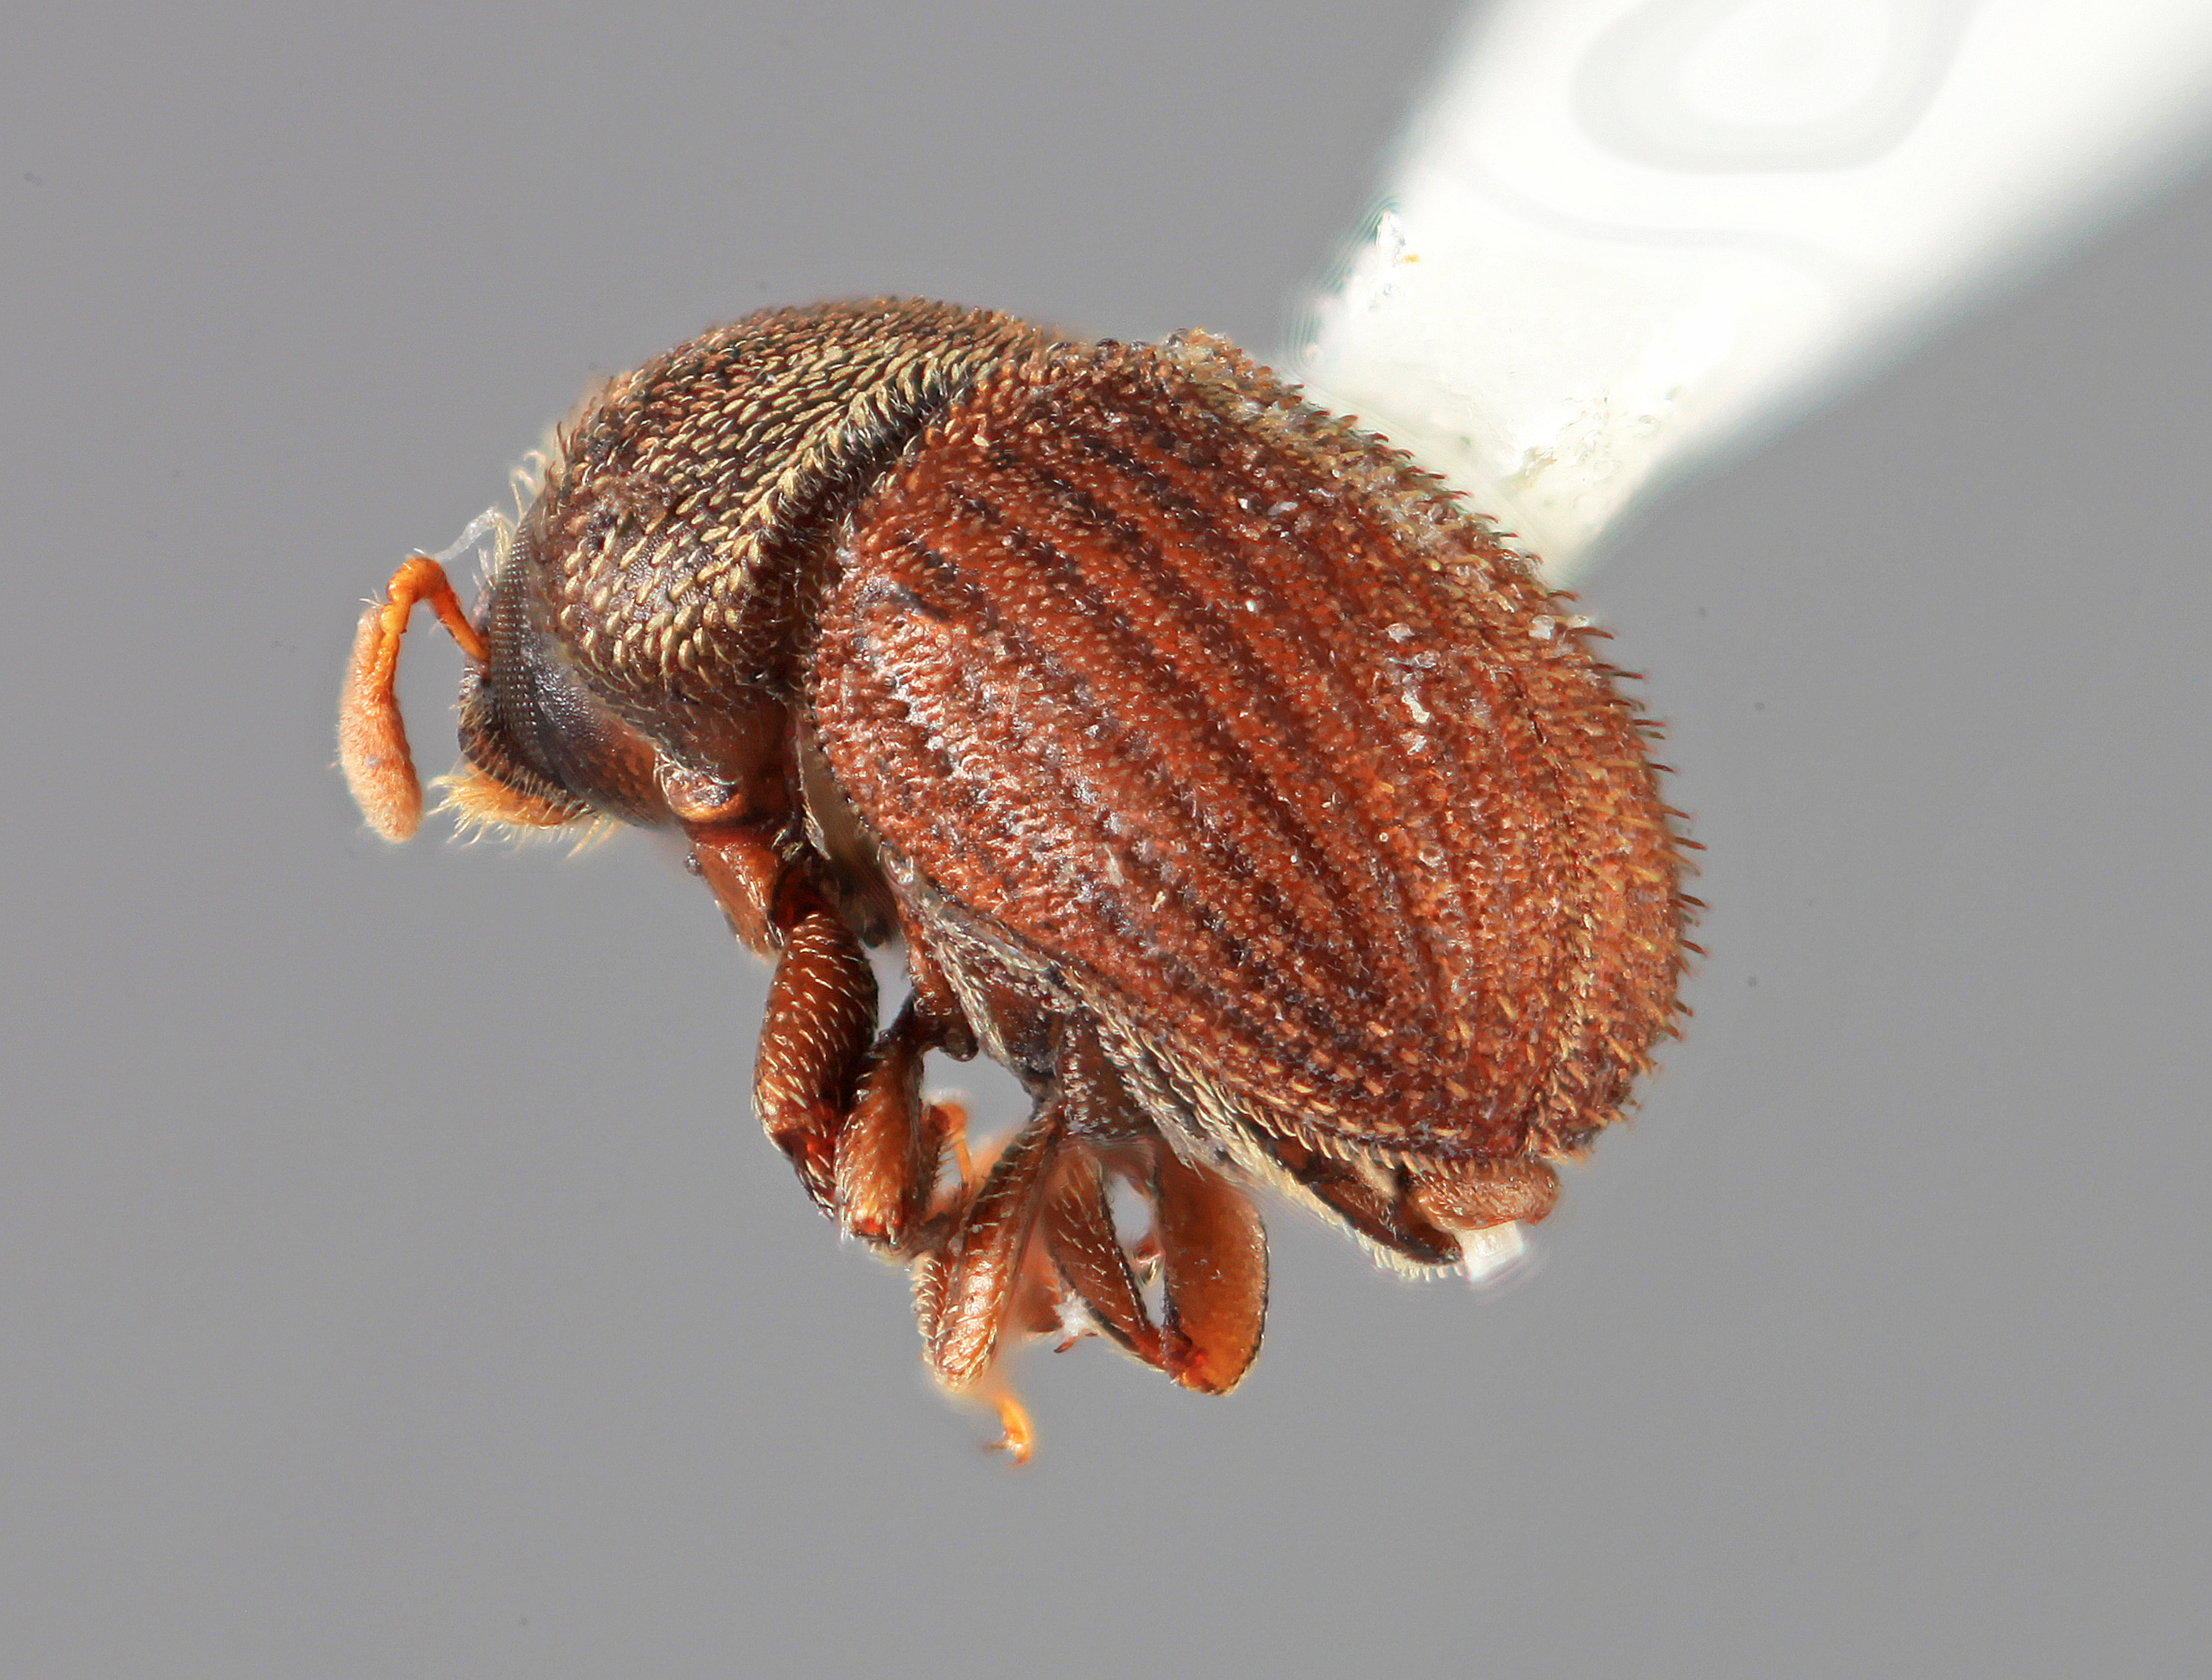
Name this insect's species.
Chramesus orinocensis
